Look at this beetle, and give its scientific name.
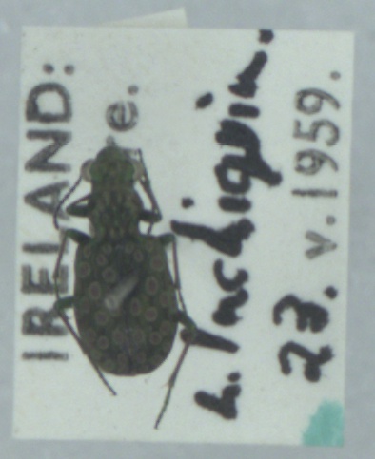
Elaphrus riparius
